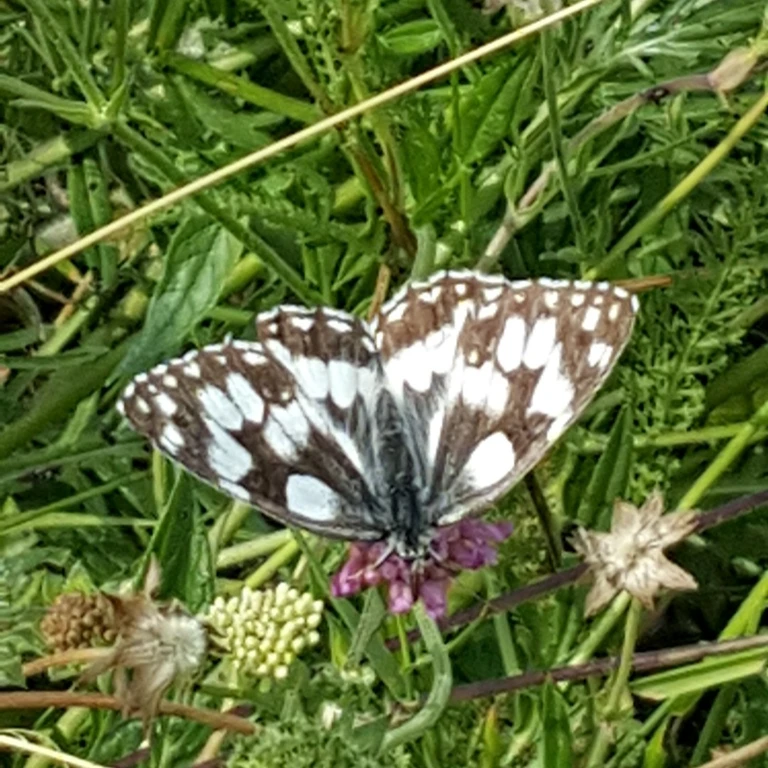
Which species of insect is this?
Melanargia galathea
